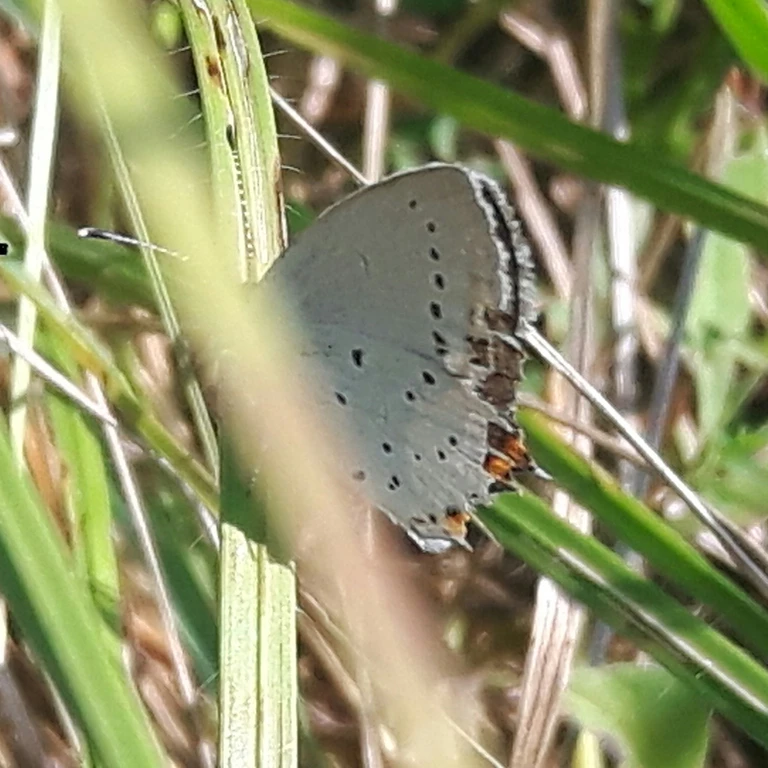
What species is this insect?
Cupido argiades (also Elkalyce argiades)
